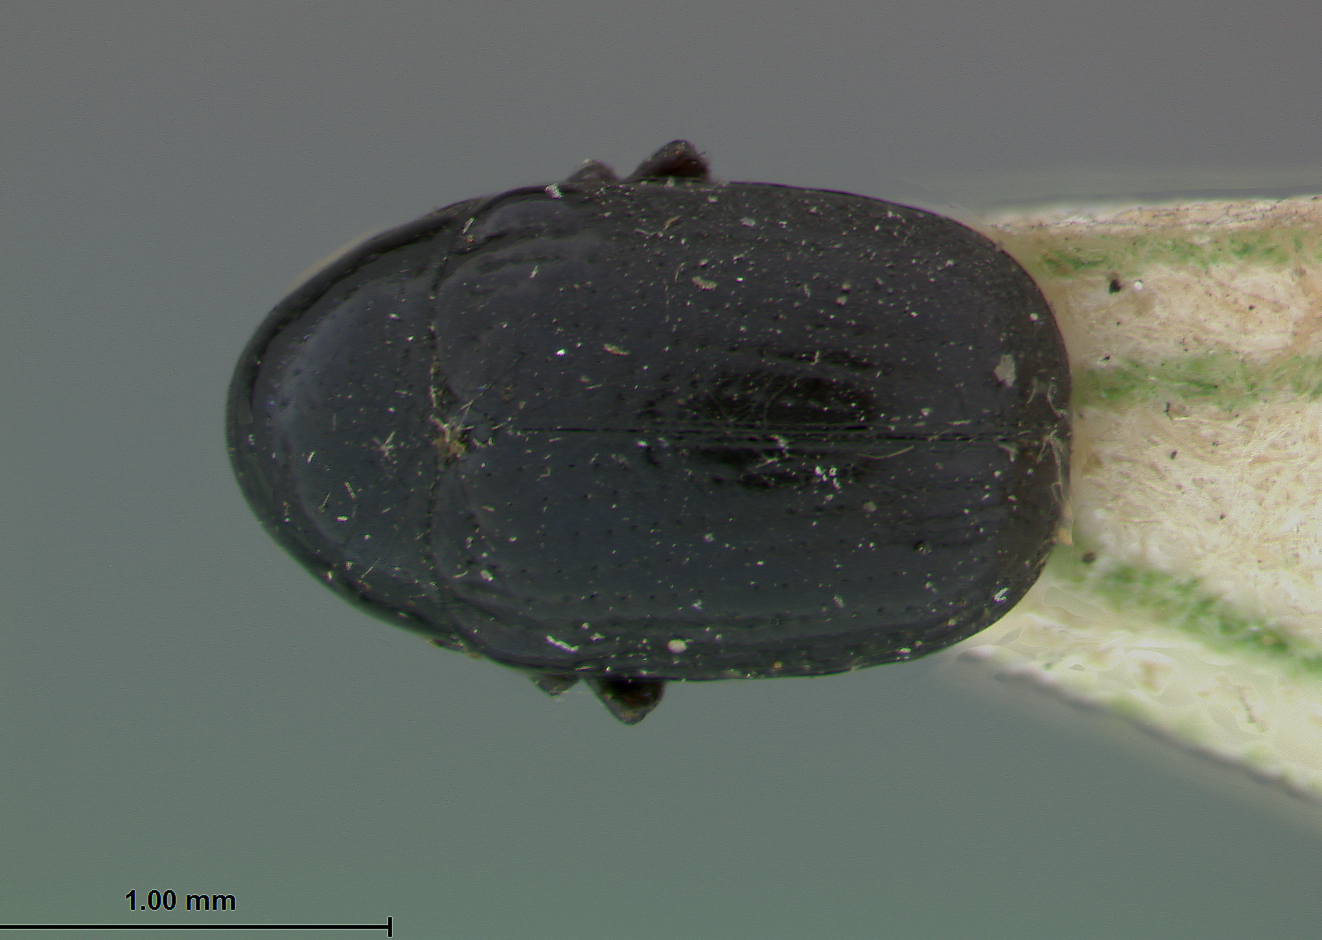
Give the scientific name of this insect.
Lexiphanes nigripennis
